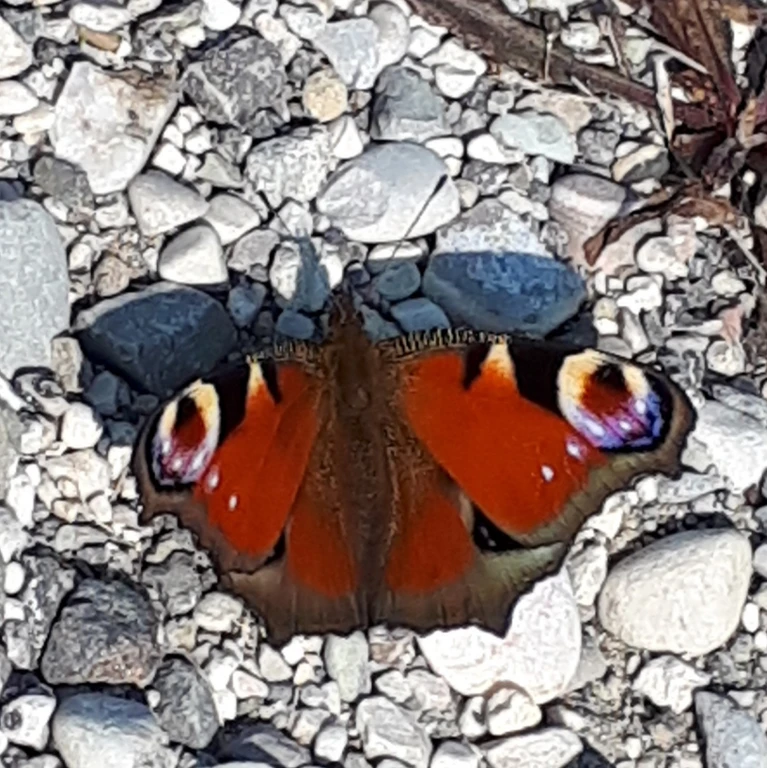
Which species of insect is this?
Aglais io
